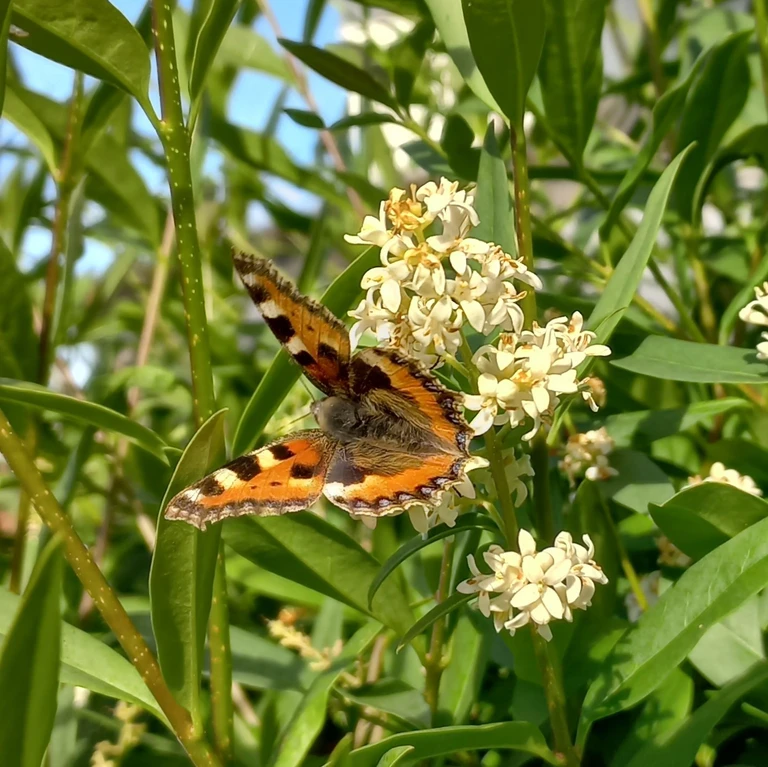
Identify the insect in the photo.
Aglais urticae
